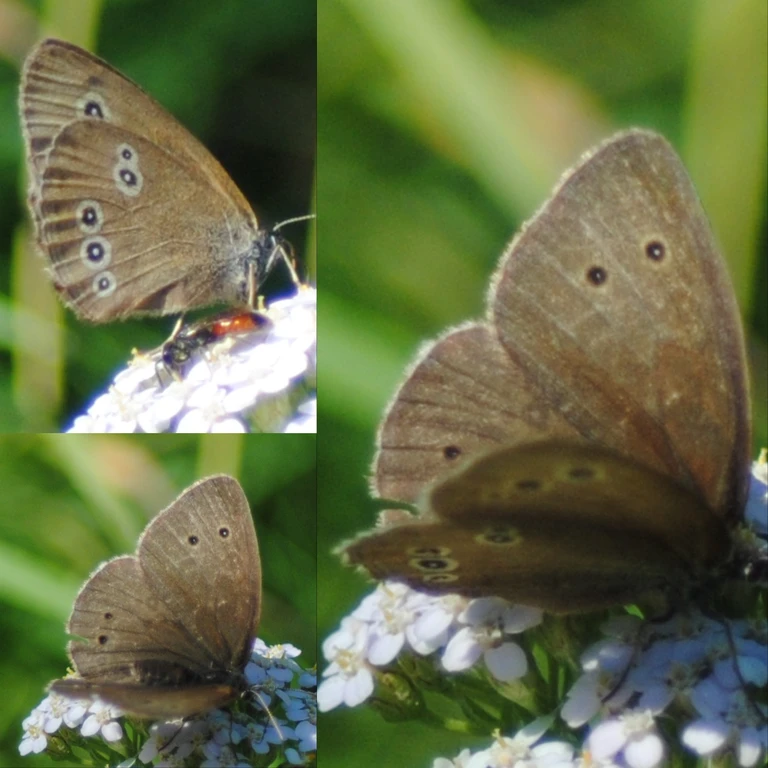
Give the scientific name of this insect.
Aphantopus hyperantus
